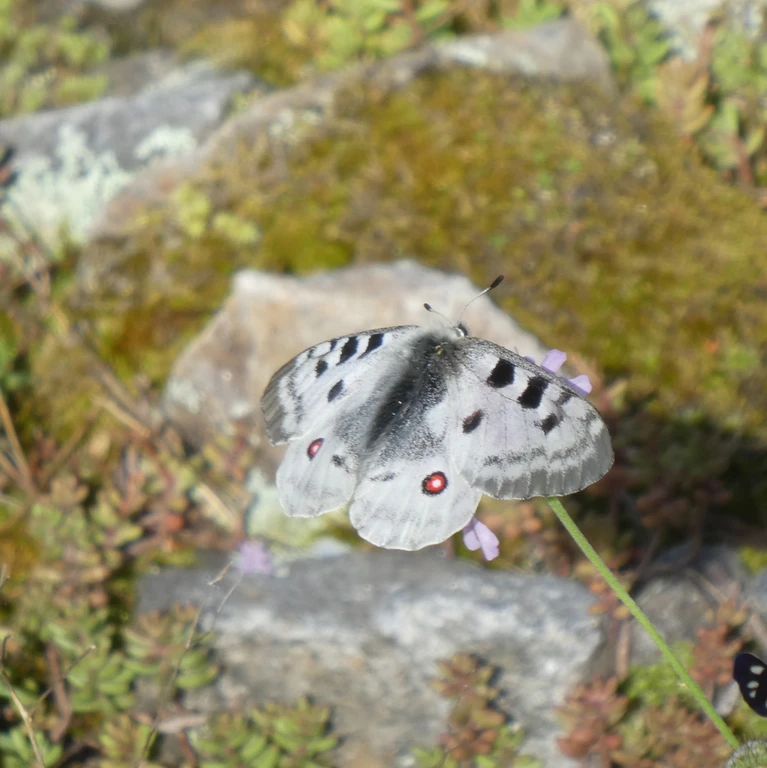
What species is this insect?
Parnassius apollo
